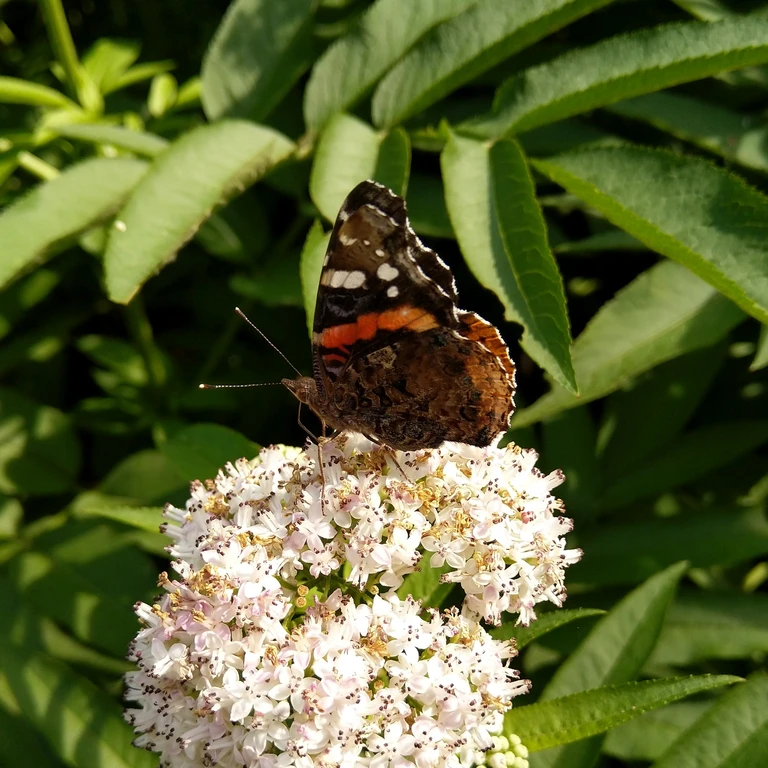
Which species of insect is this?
Vanessa atalanta
